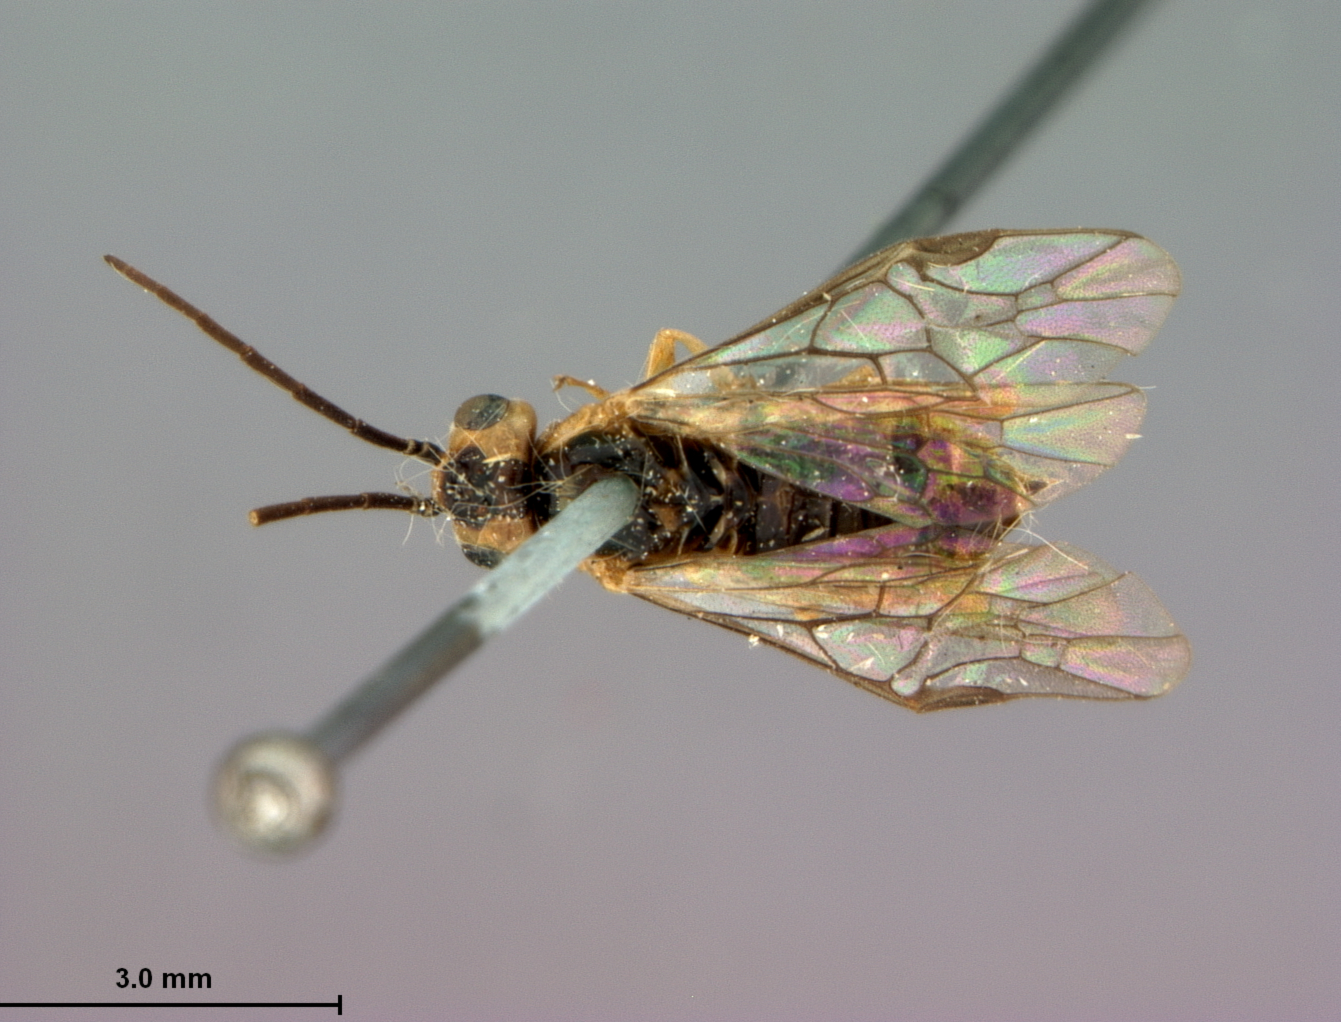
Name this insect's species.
Pteronus oderatus
